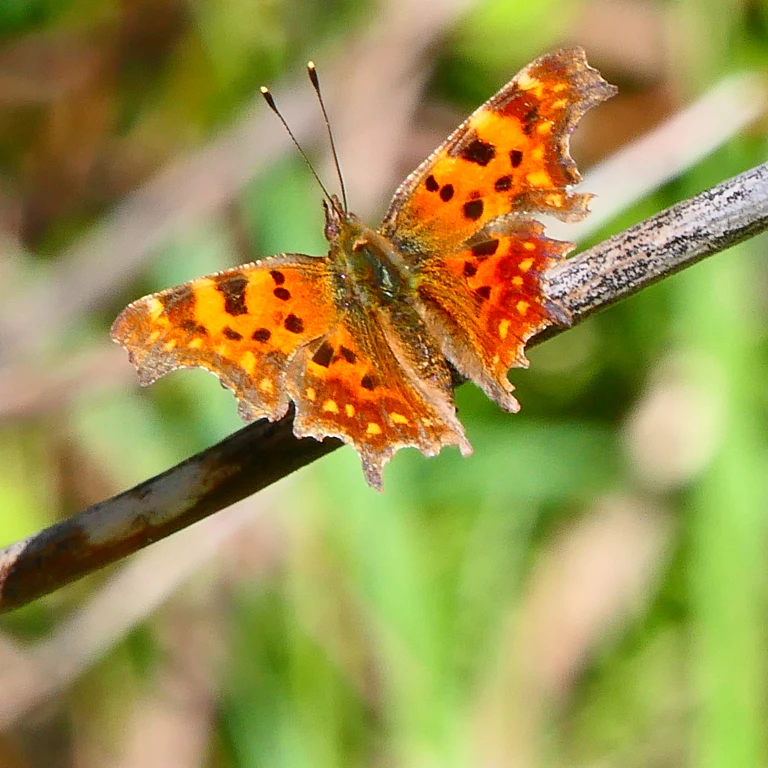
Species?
Polygonia c-album
